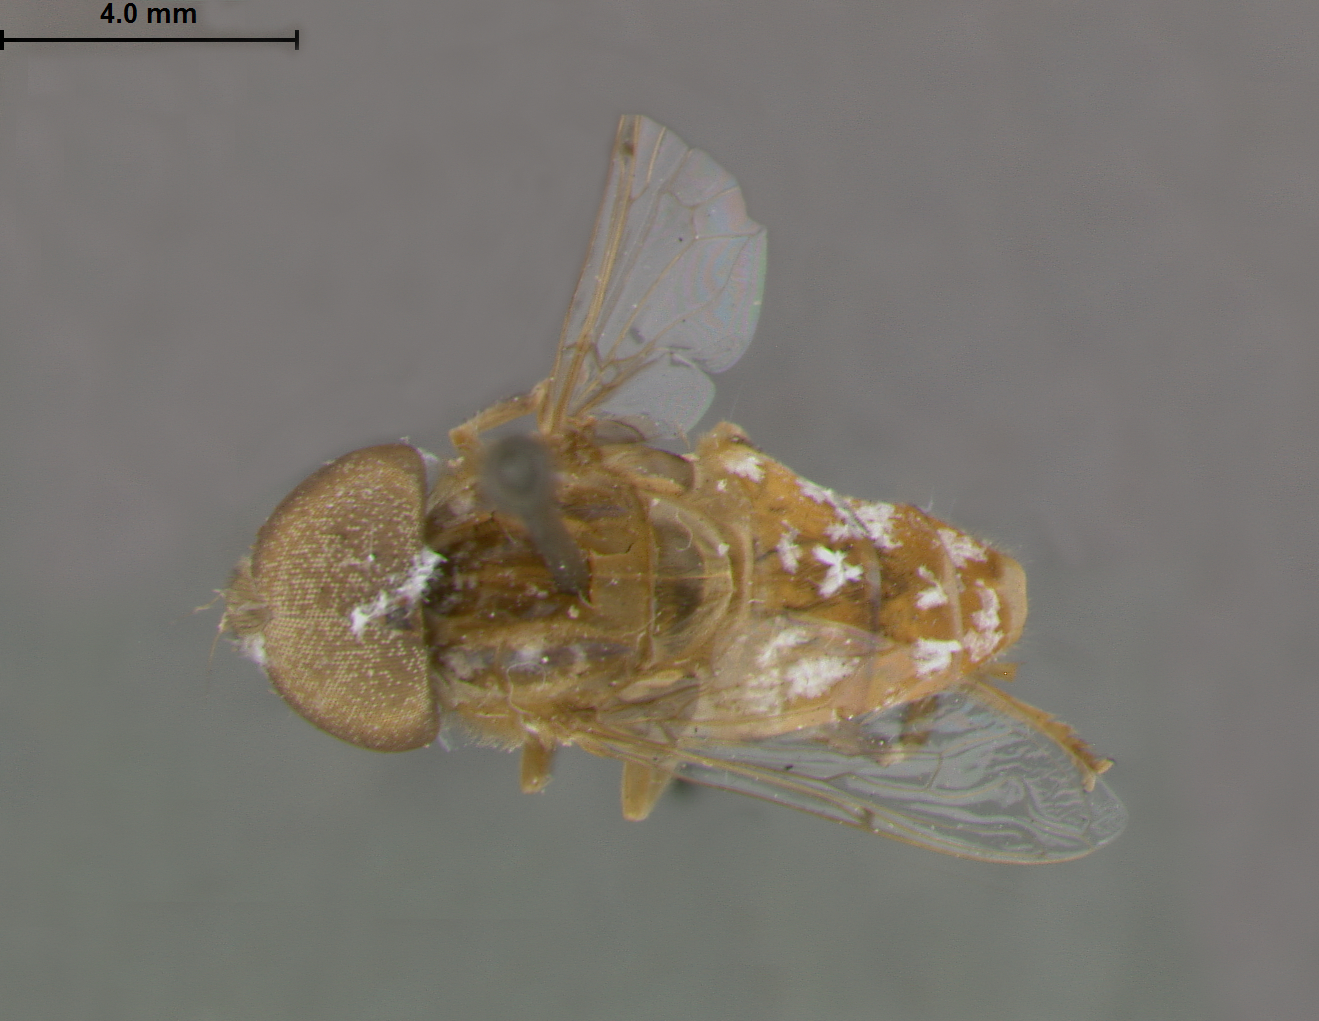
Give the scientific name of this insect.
Lathyrophthalmus lutescens
